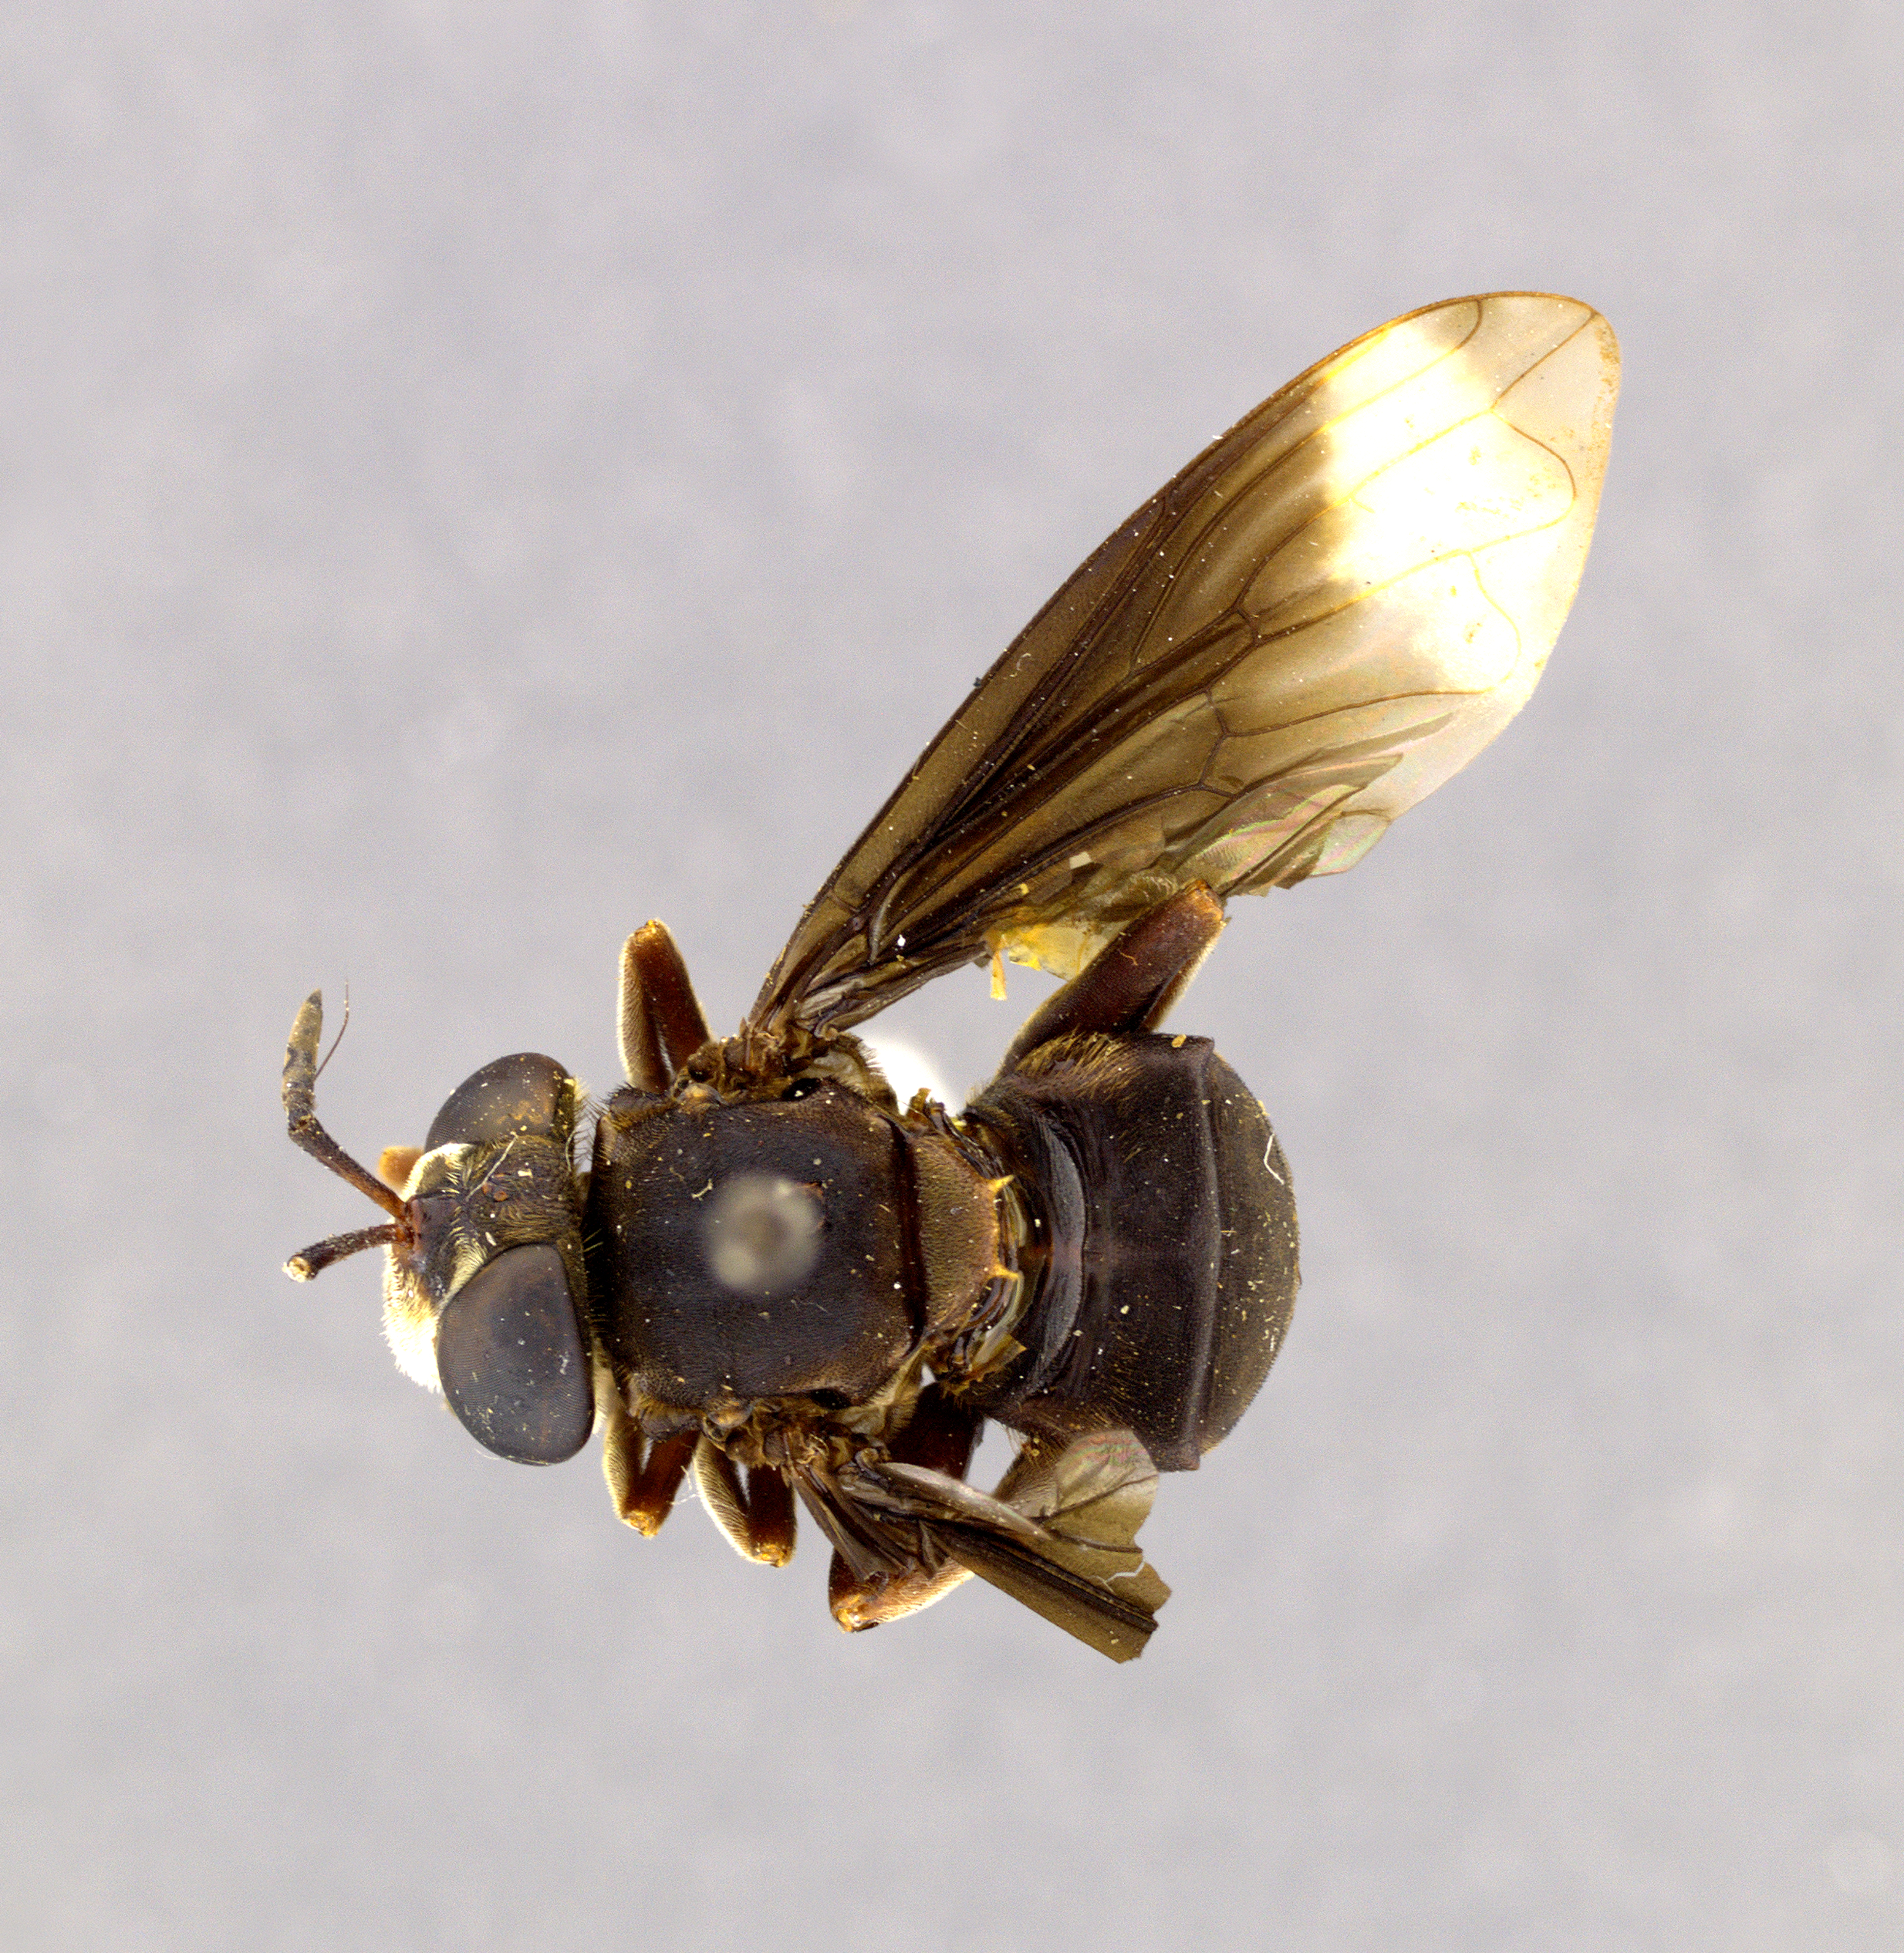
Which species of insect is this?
Microdon manni
